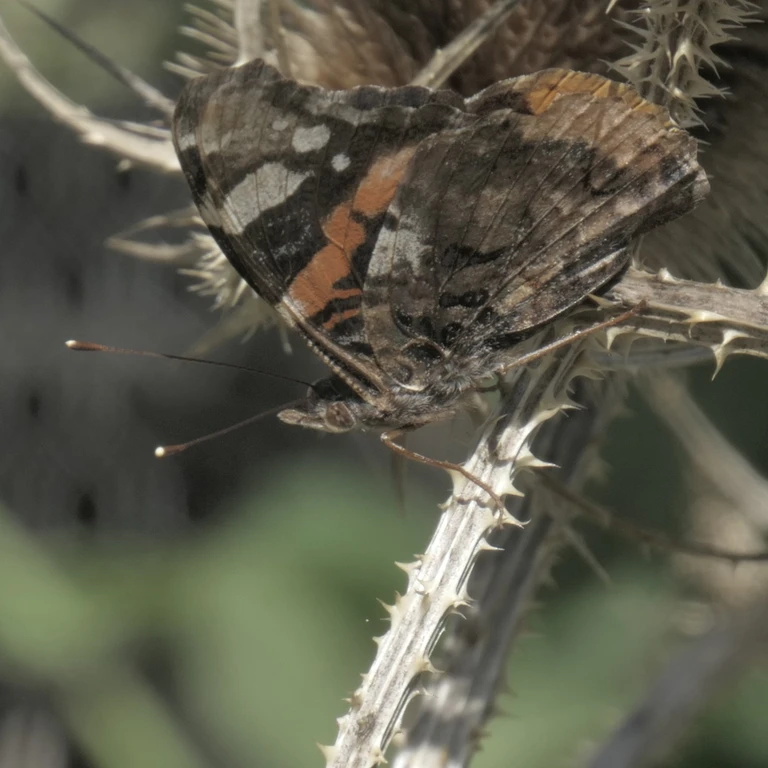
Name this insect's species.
Vanessa atalanta
